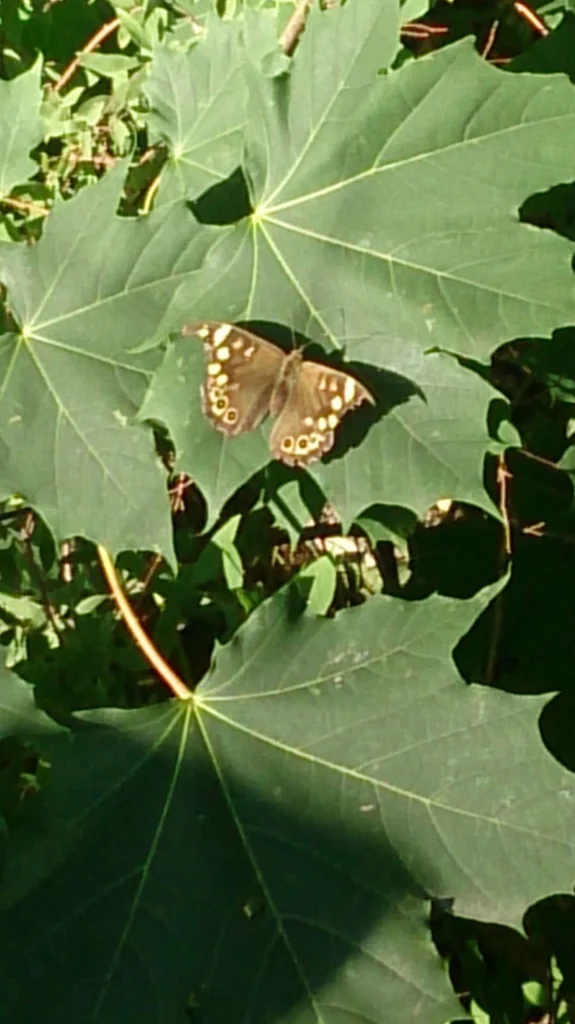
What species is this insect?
Pararge aegeria
